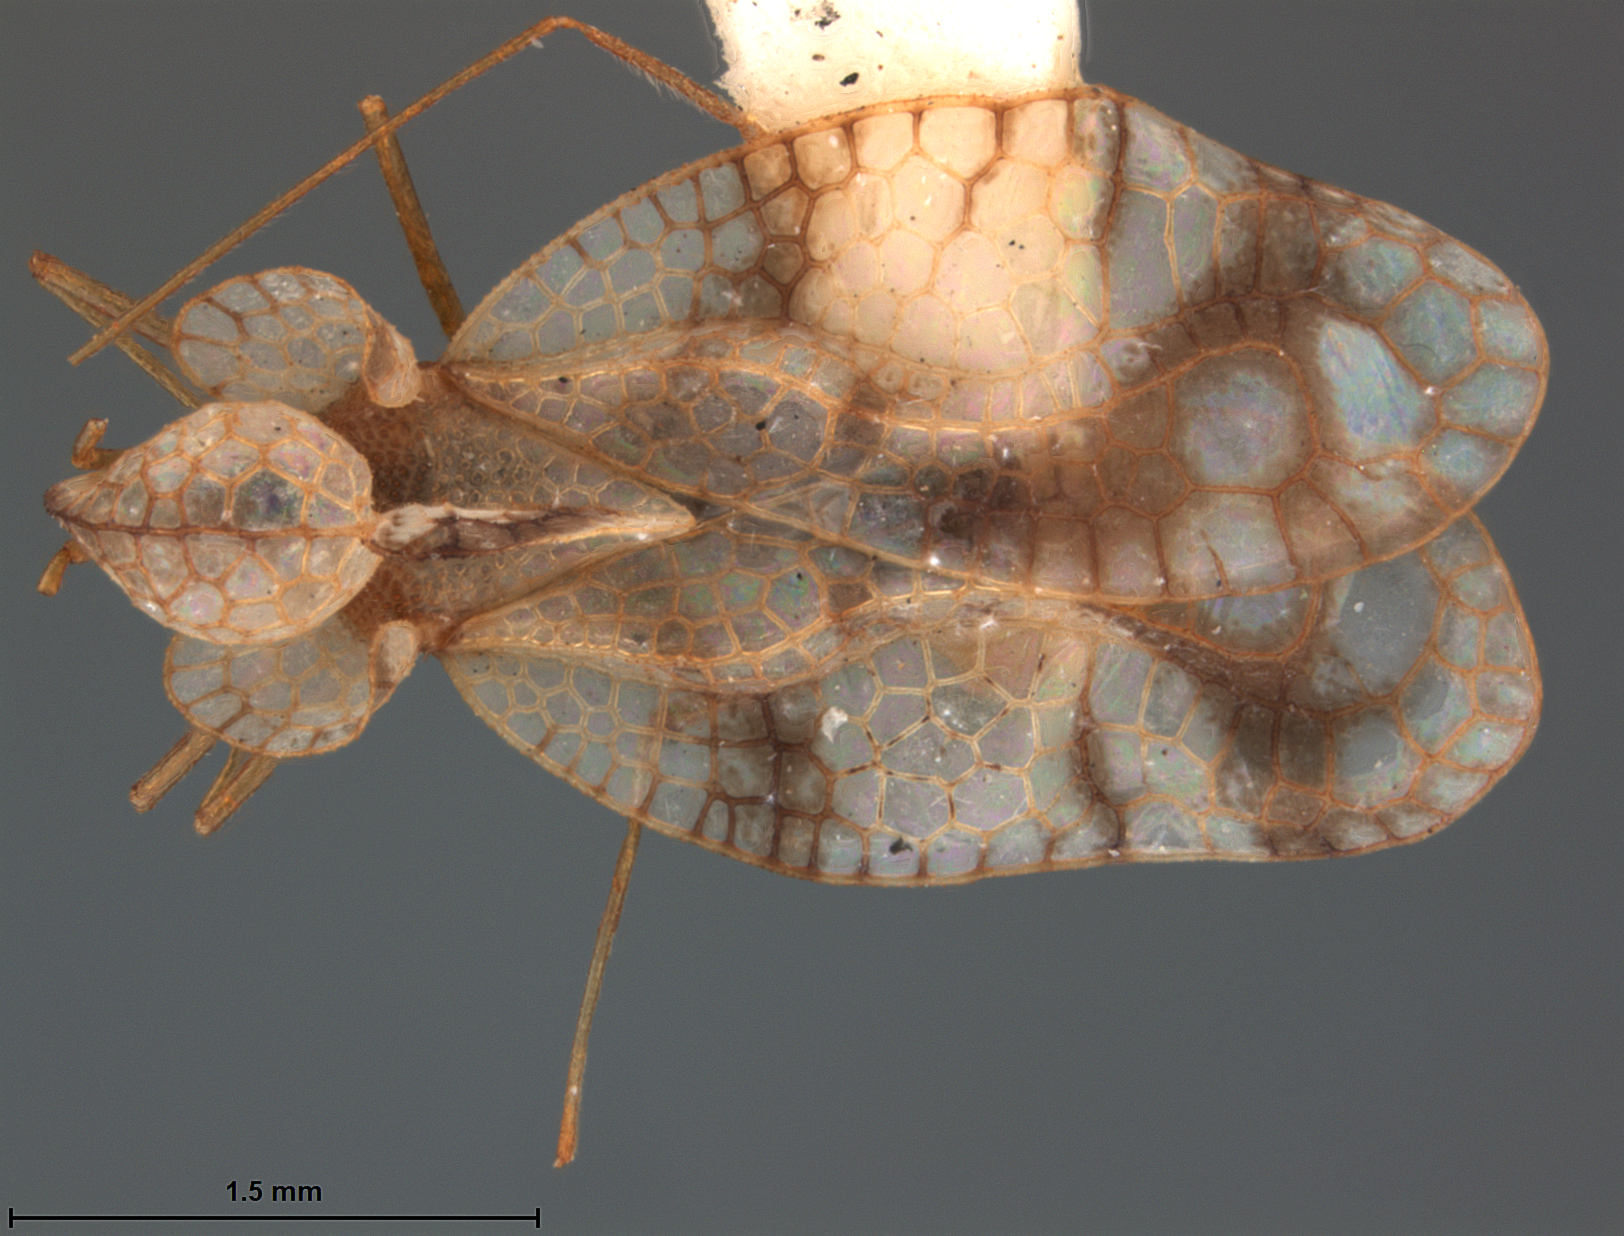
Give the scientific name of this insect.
Stephanitis chinensis
